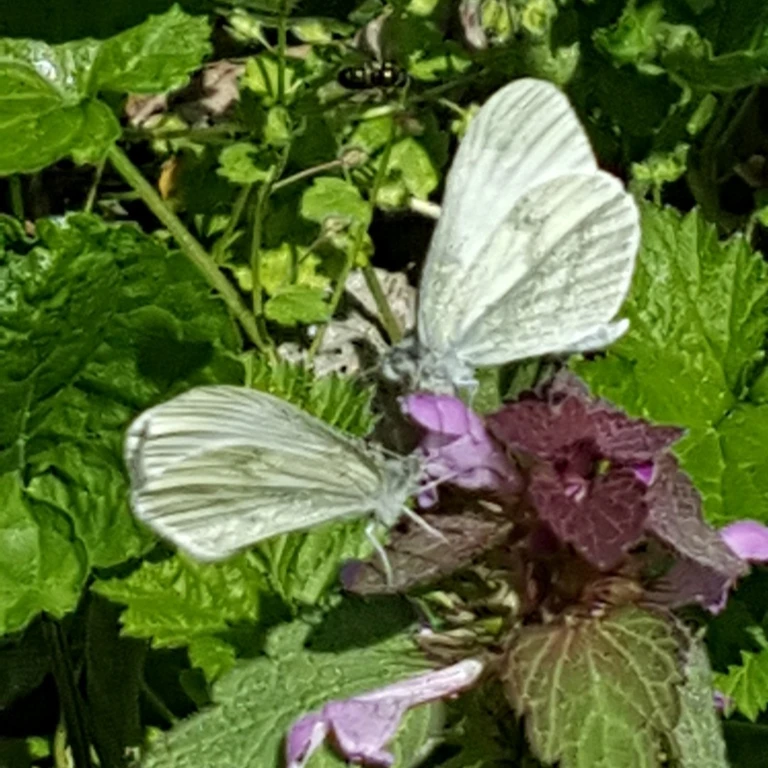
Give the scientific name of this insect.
Leptidea sinapis/juvernica
